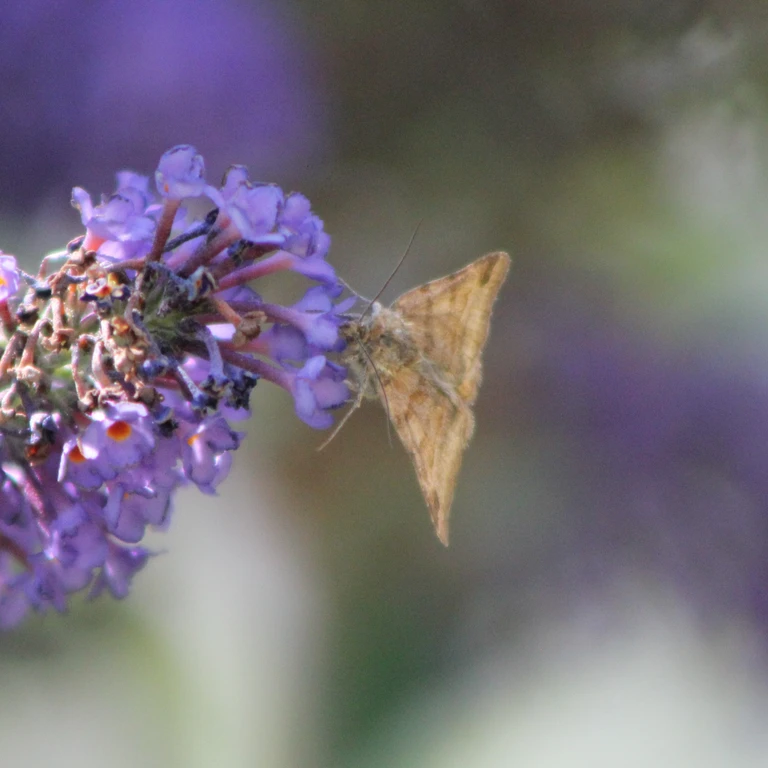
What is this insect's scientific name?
Euclidia glyphica
